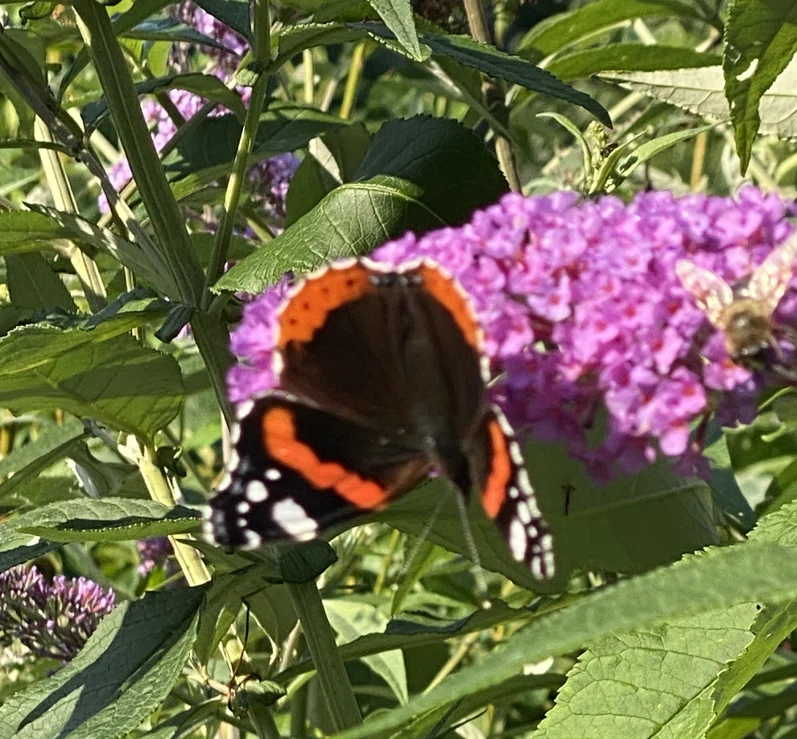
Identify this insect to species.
Vanessa atalanta
